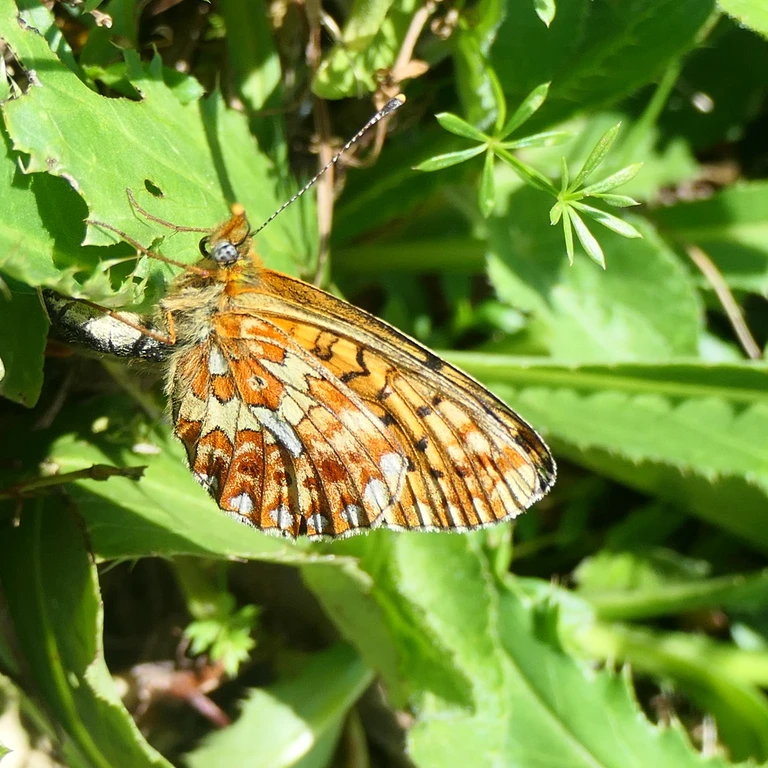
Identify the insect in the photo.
Boloria euphrosyne (also Clossiana euphrosyne)
